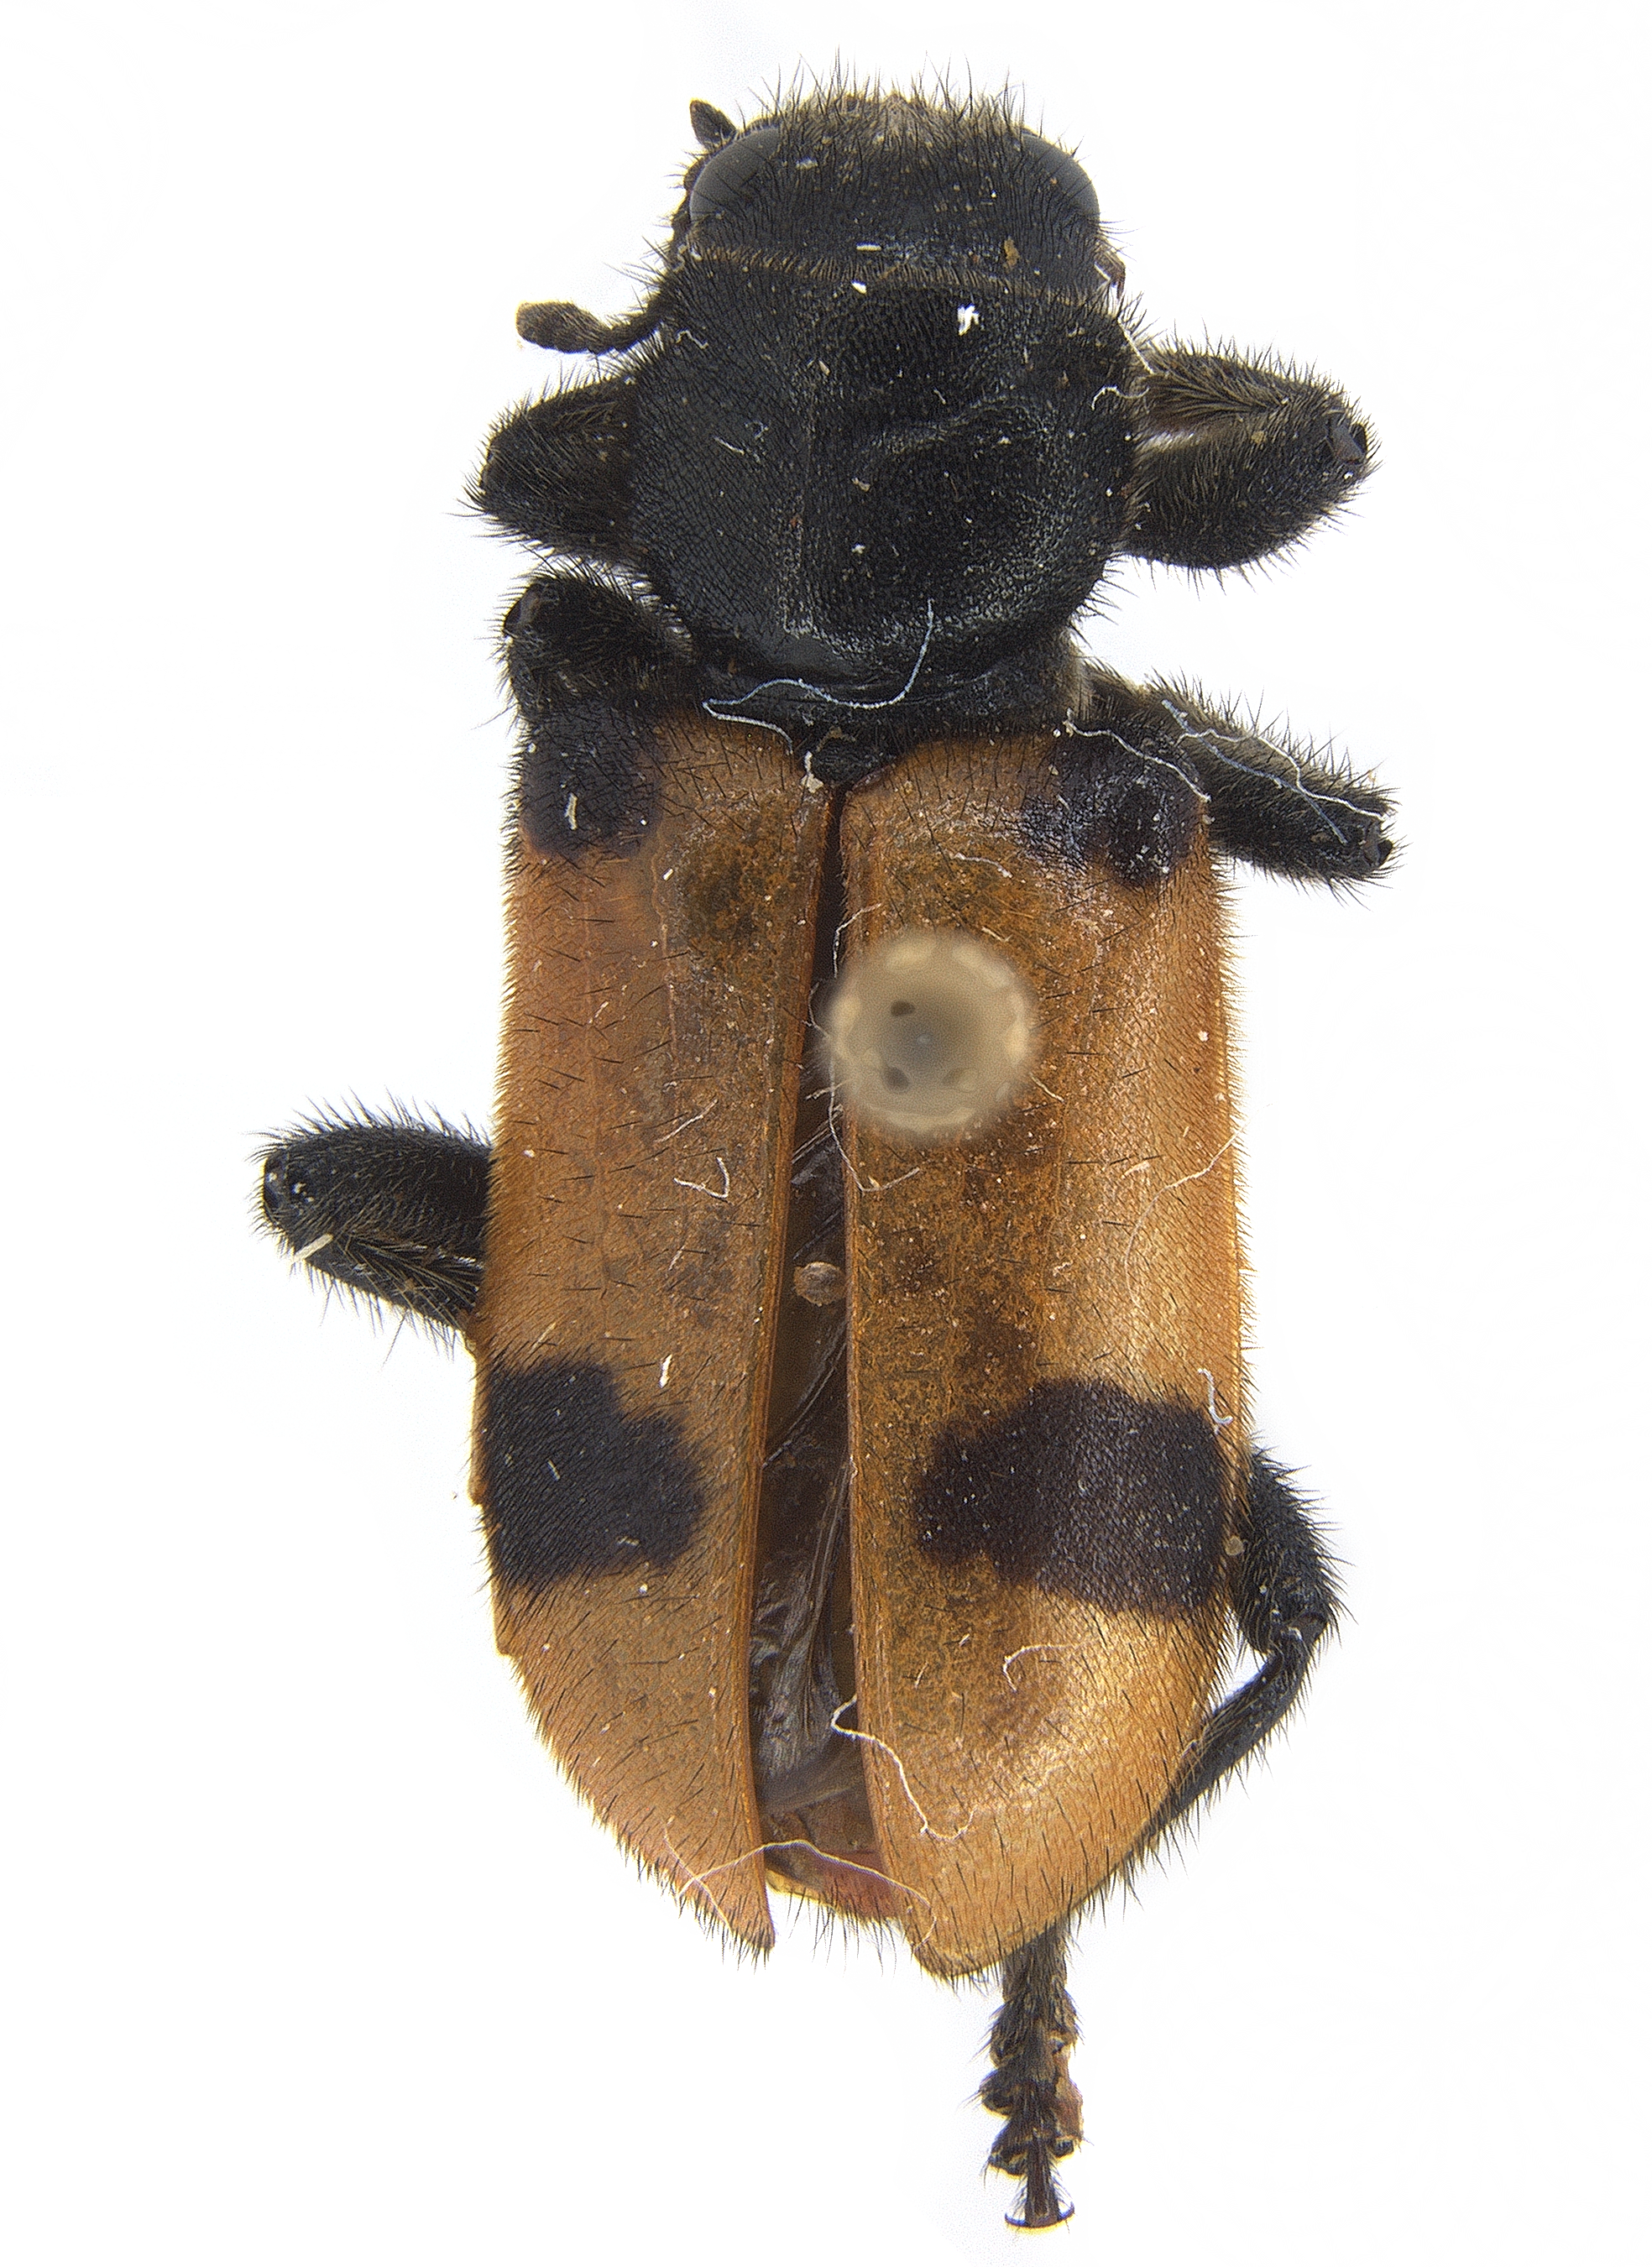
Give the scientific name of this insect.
Enoclerus zonatus
